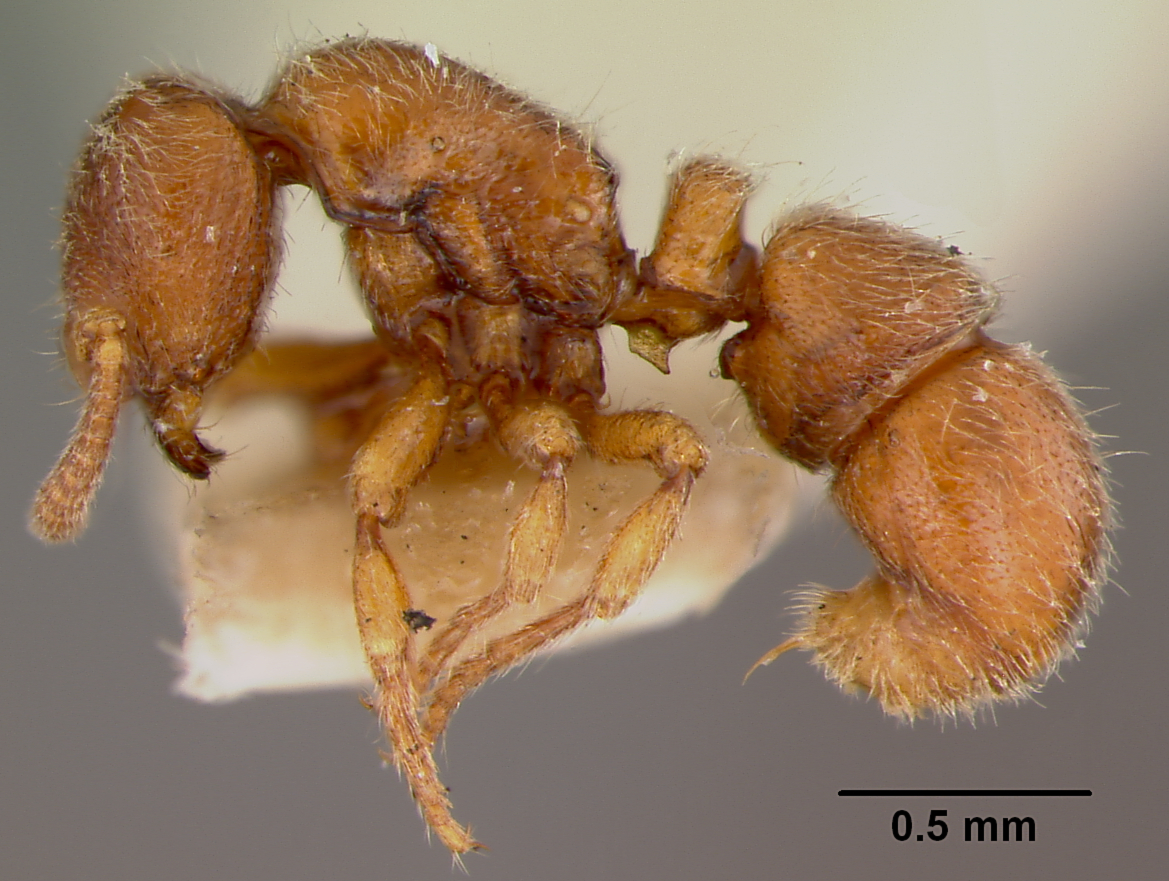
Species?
Proceratium mancum
